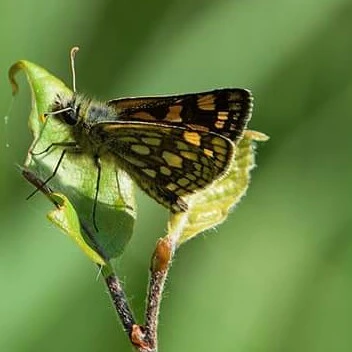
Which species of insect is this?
Carterocephalus palaemon
